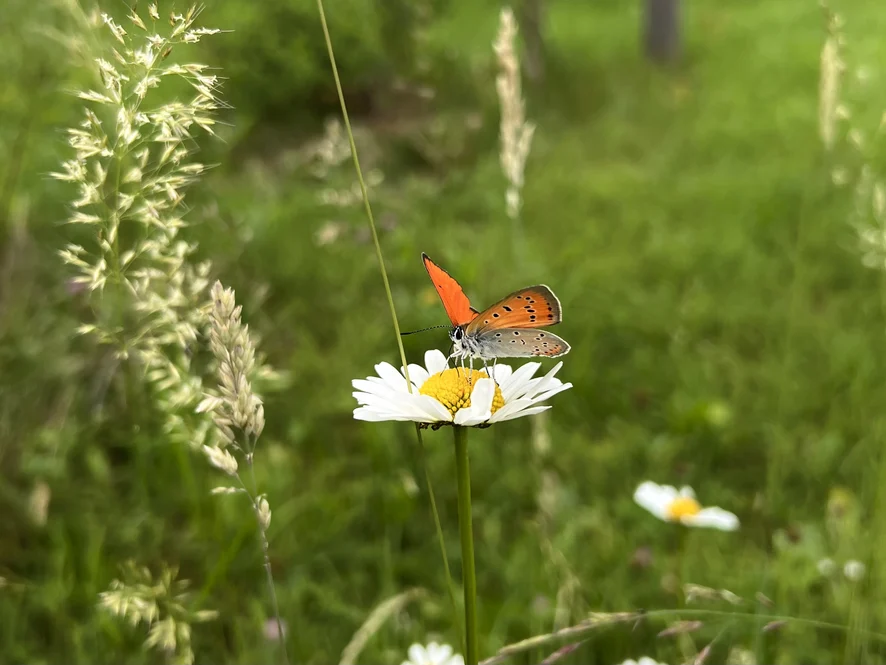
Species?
Lycaena dispar
